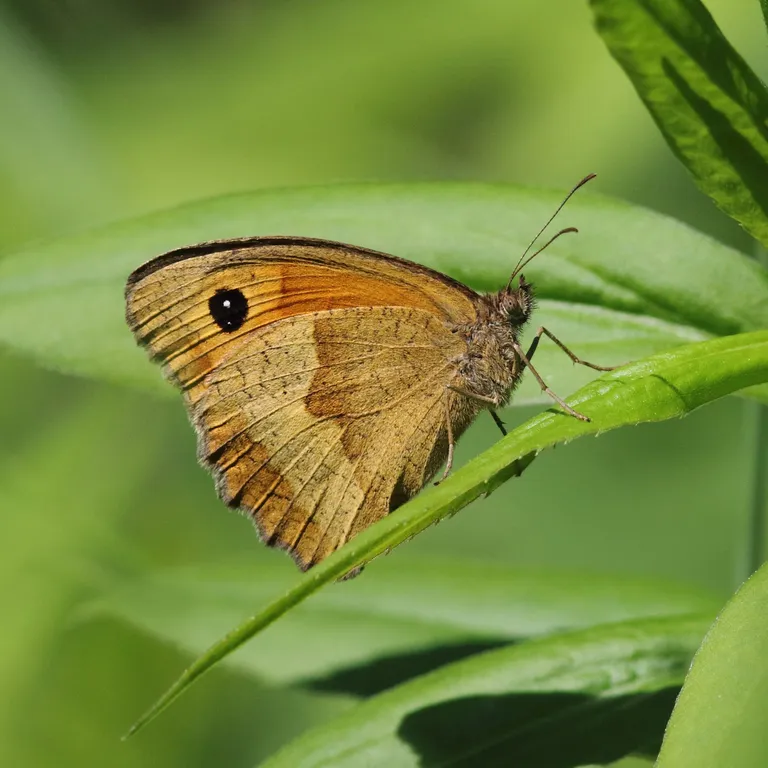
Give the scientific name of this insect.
Maniola jurtina
